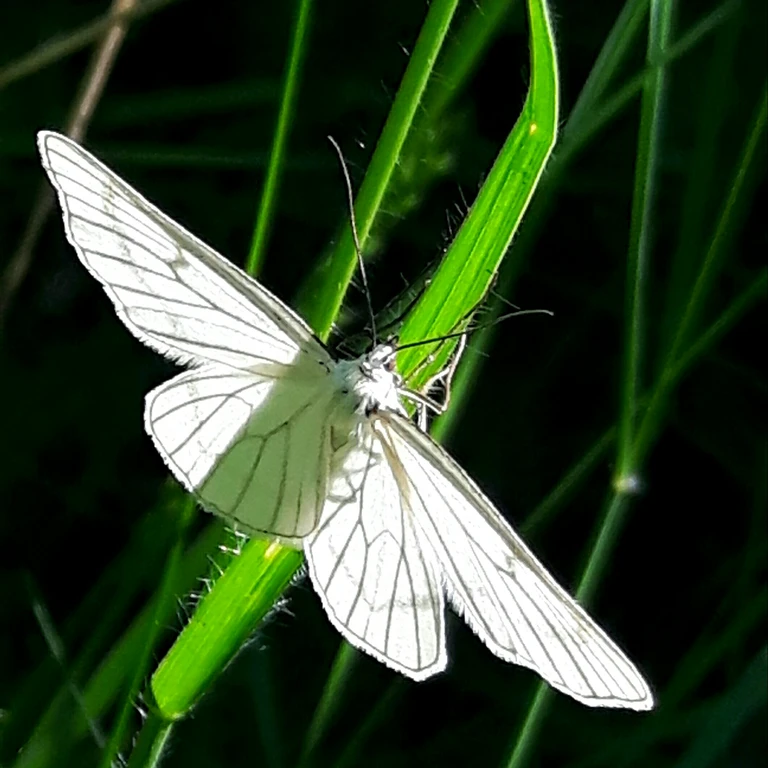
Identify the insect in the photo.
Siona lineata
